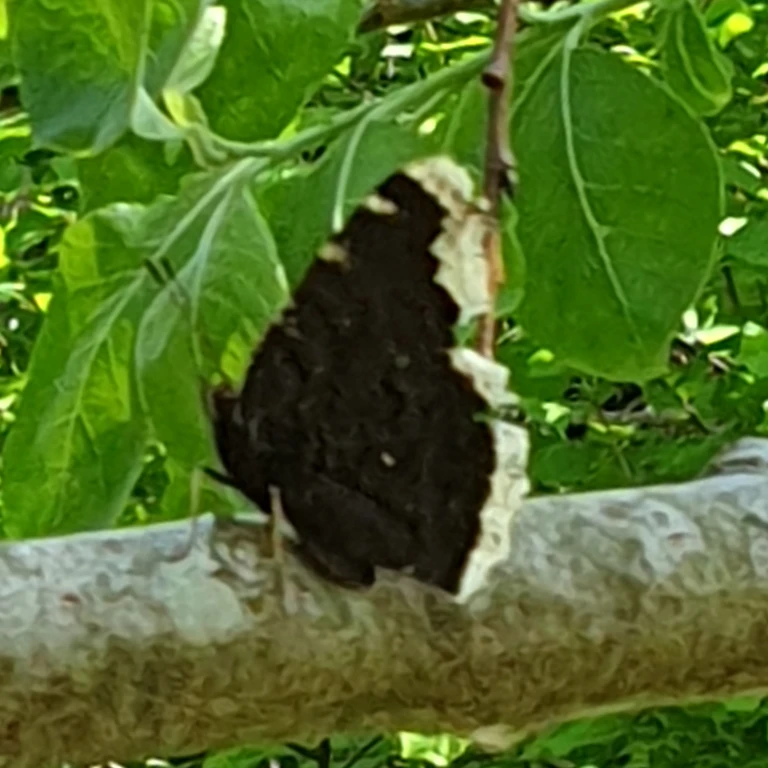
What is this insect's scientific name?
Nymphalis antiopa
